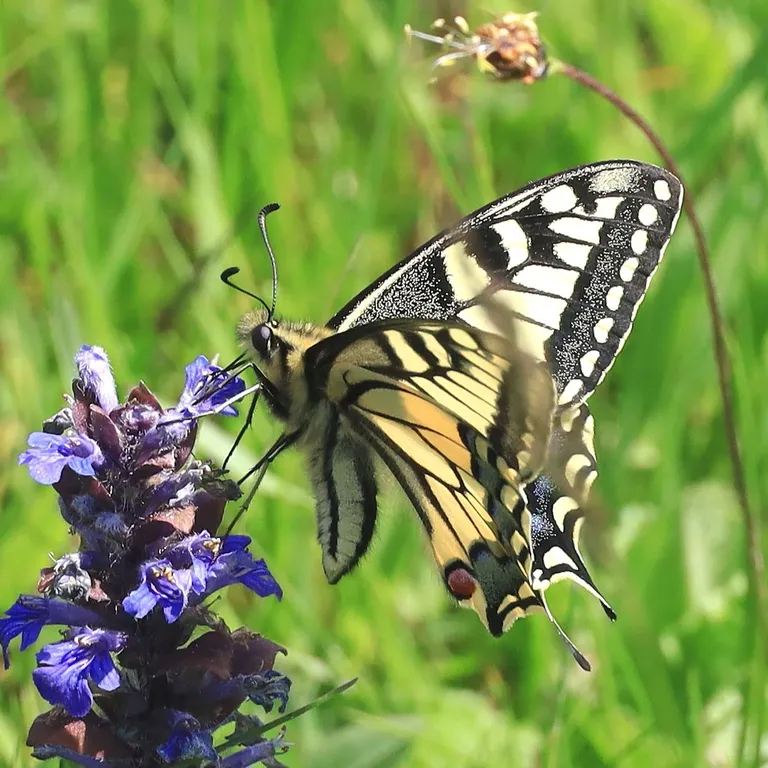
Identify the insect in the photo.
Papilio machaon
